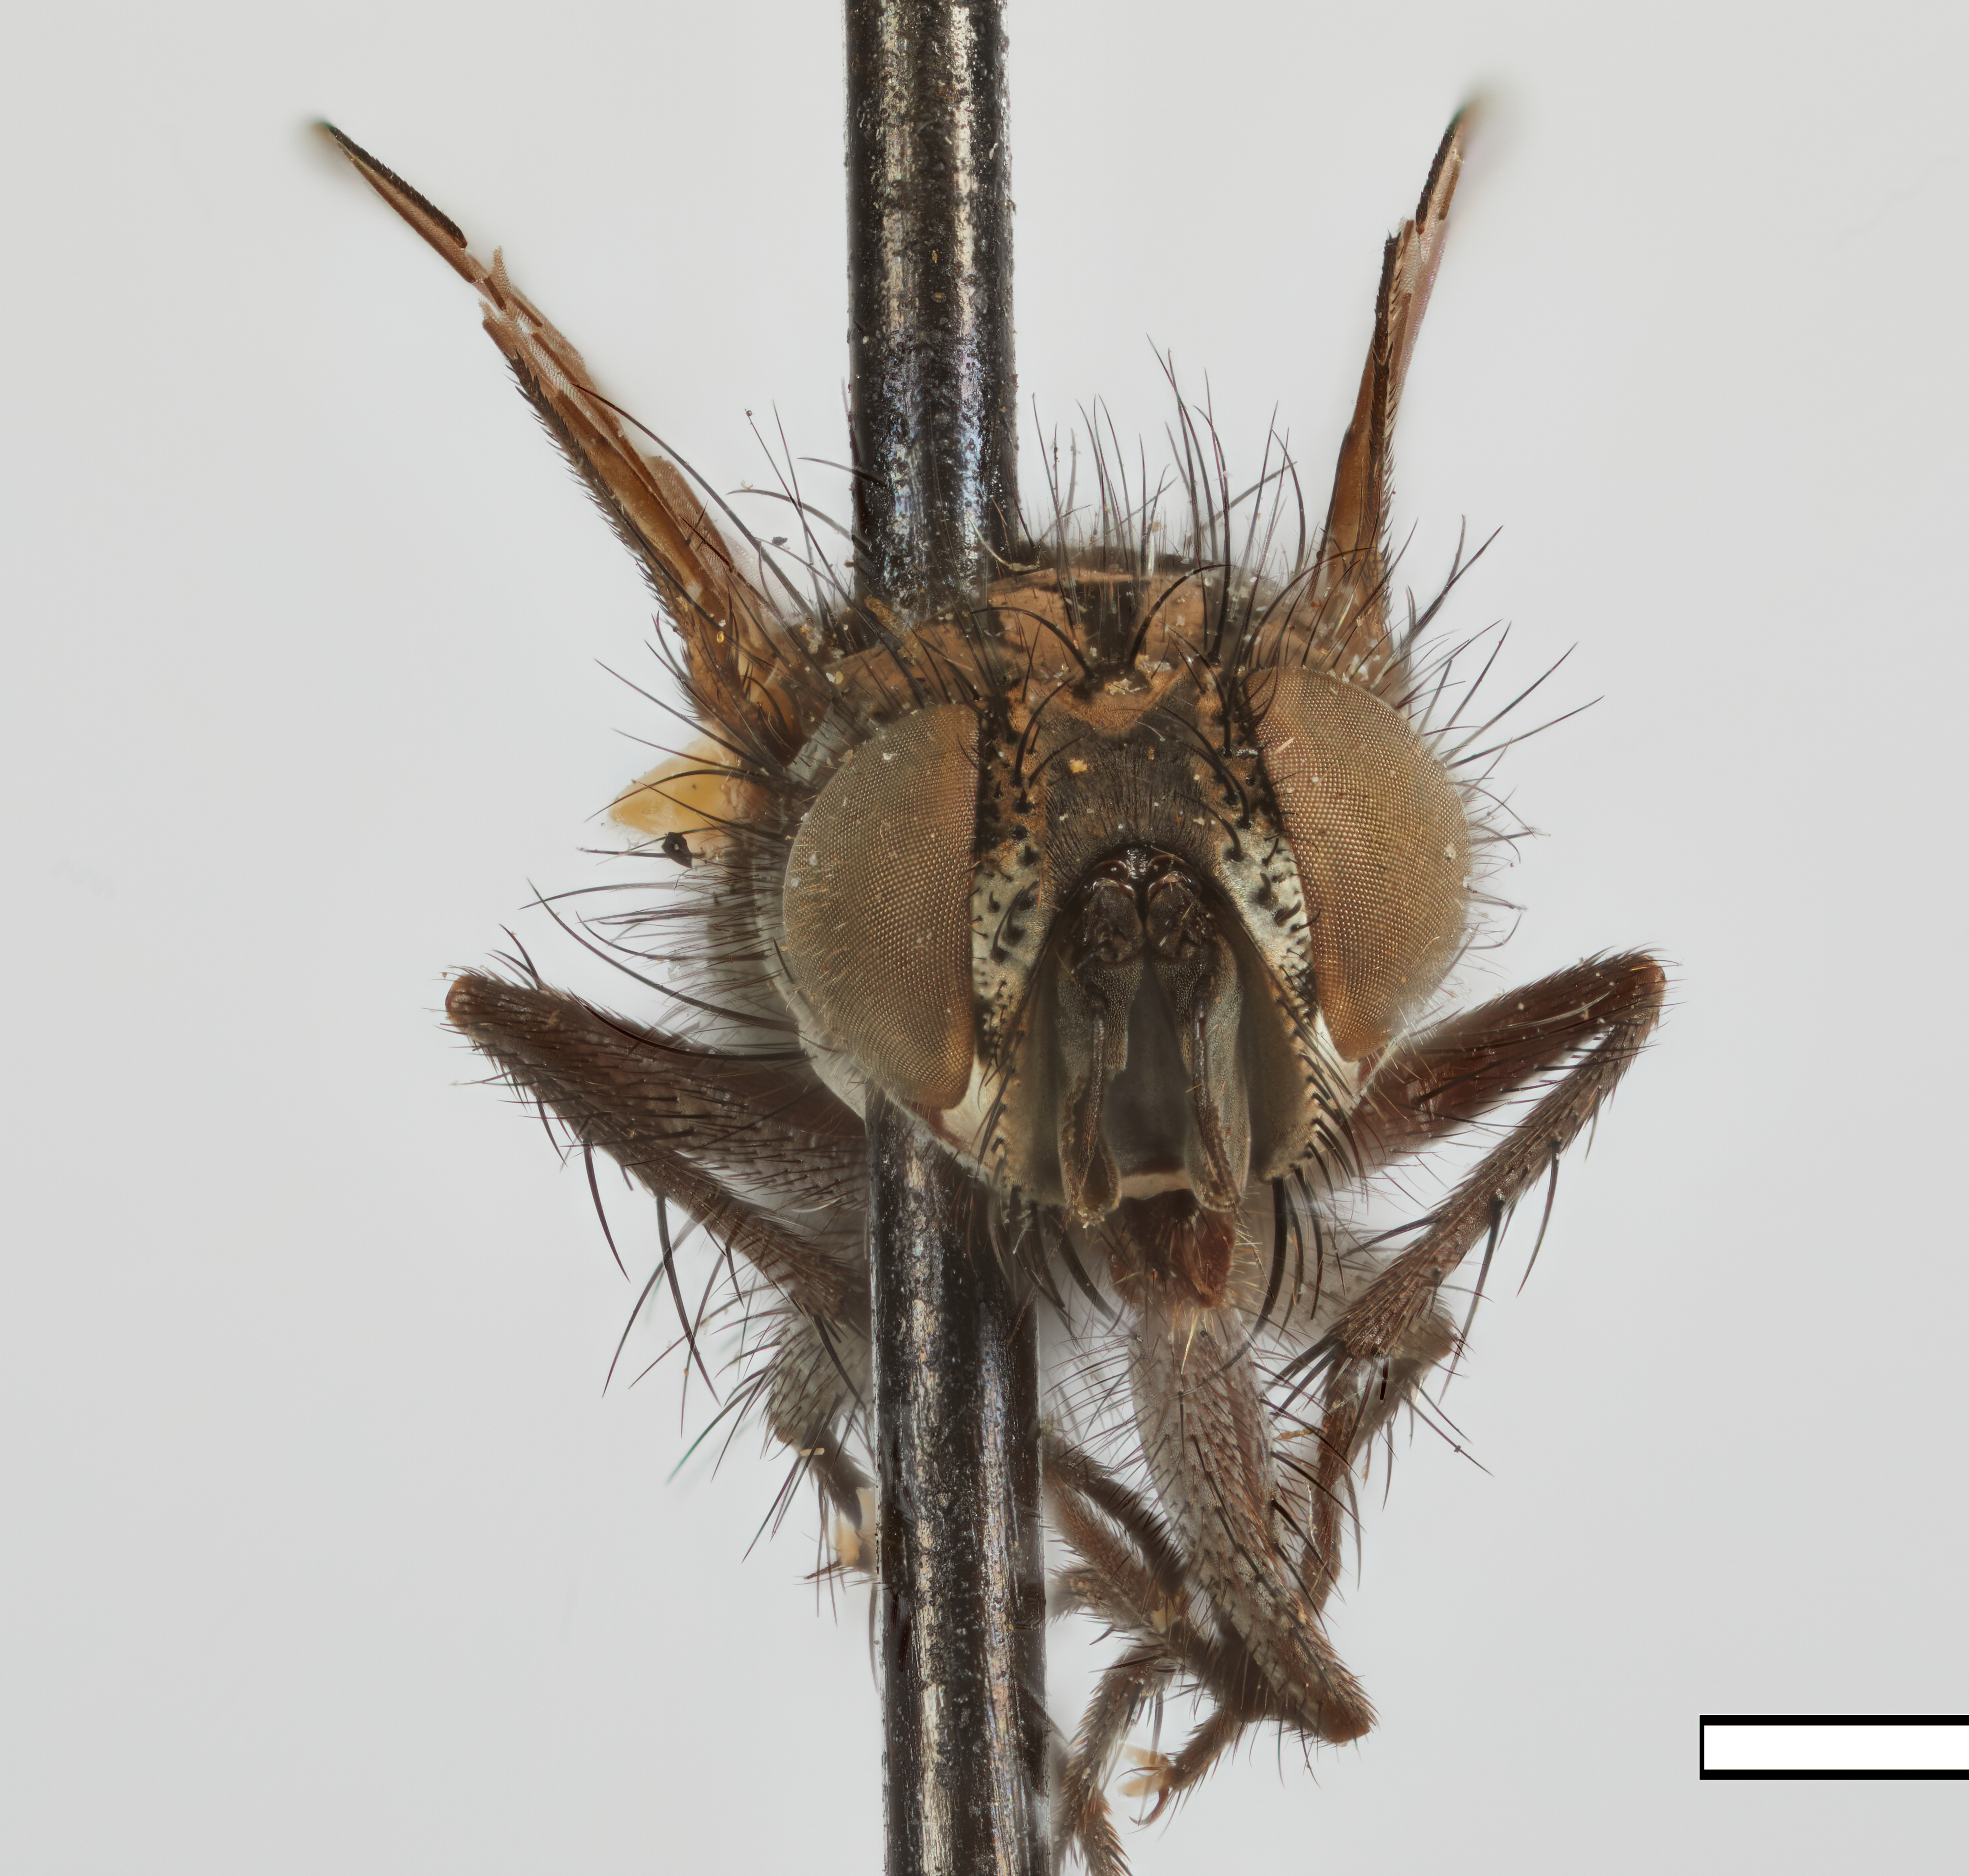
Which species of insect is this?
Phorocera calyptrata
